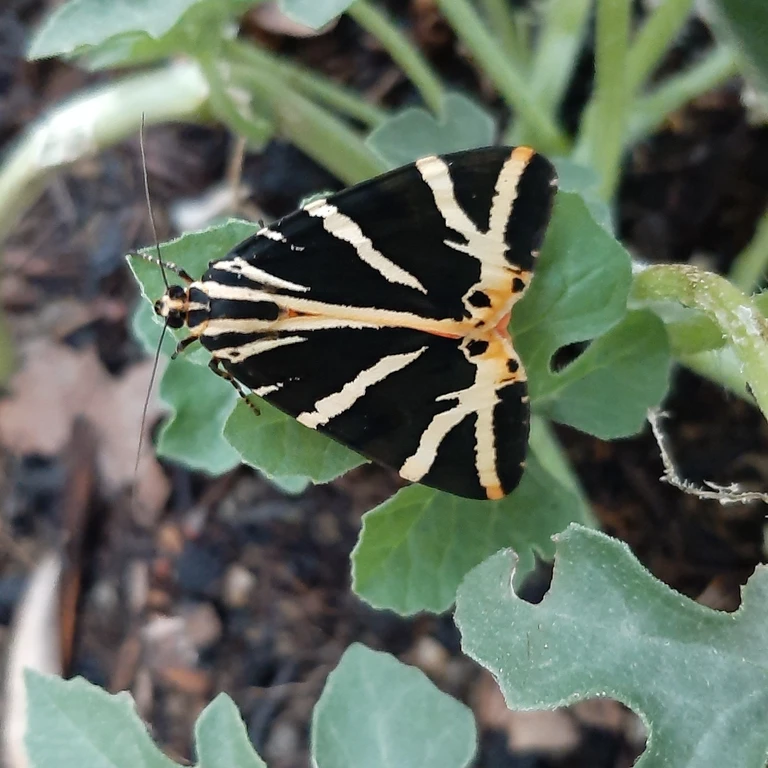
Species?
Euplagia quadripunctaria
